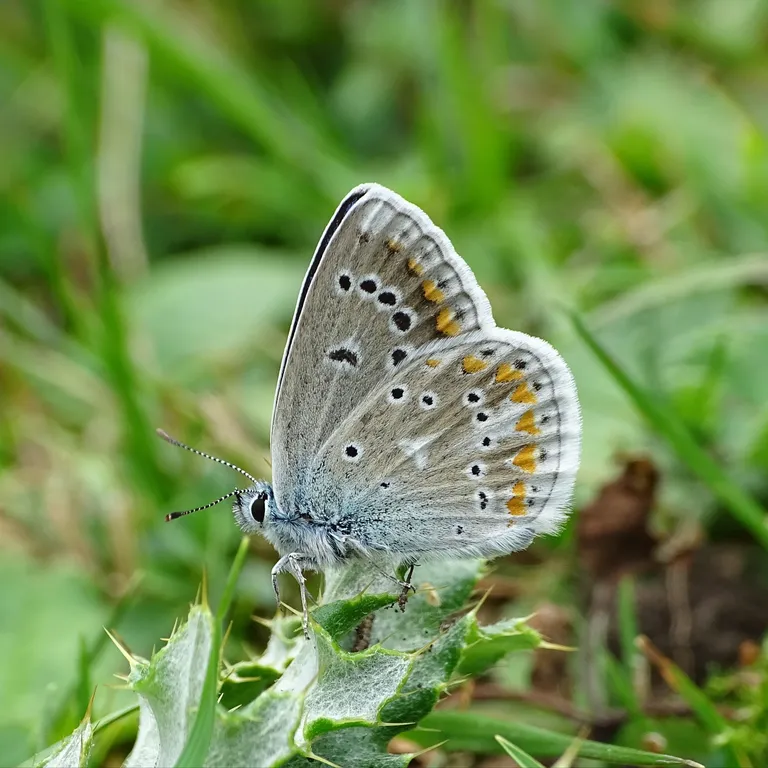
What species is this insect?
Polyommatus dorylas
